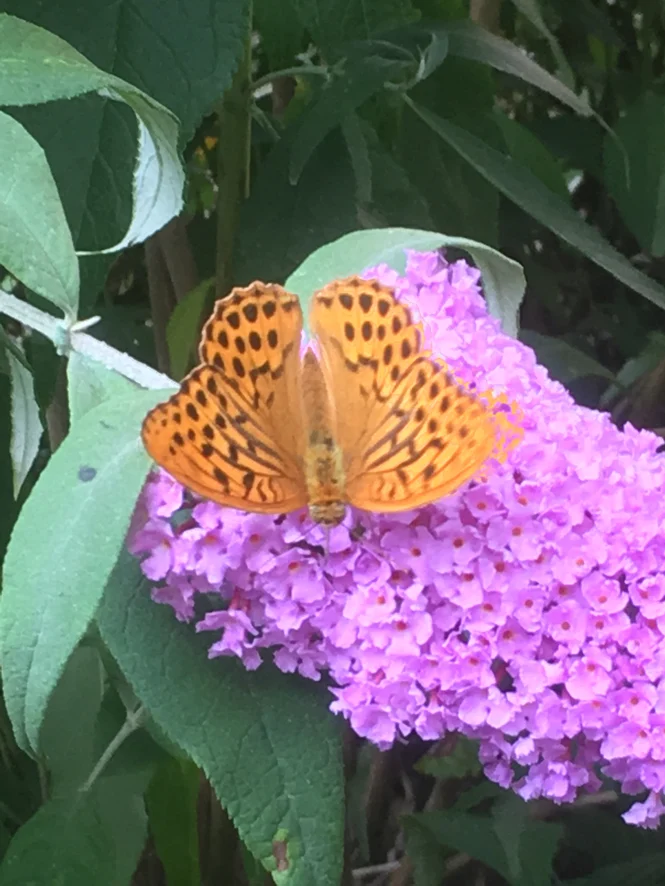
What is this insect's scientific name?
Argynnis paphia
